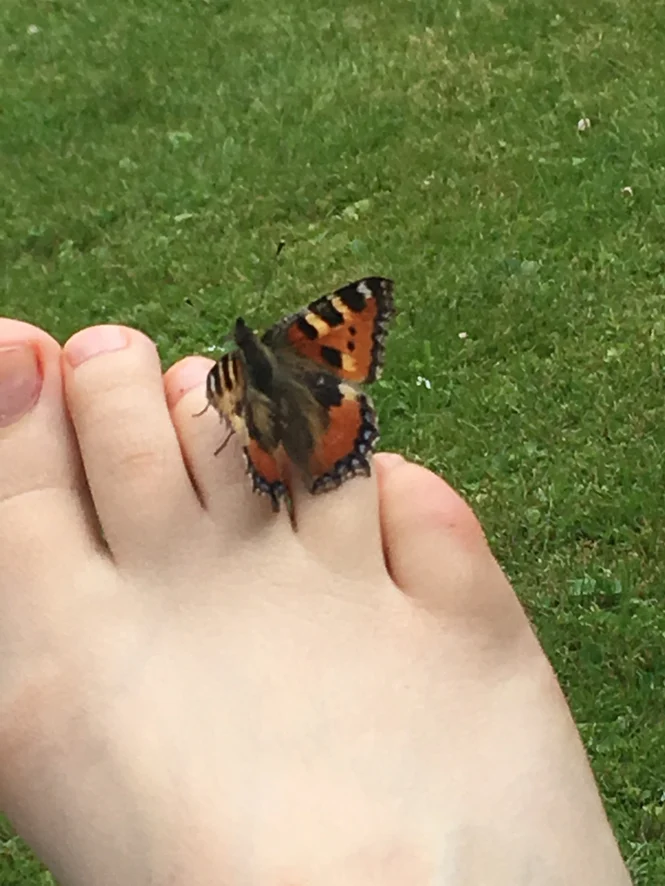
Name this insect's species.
Aglais urticae
